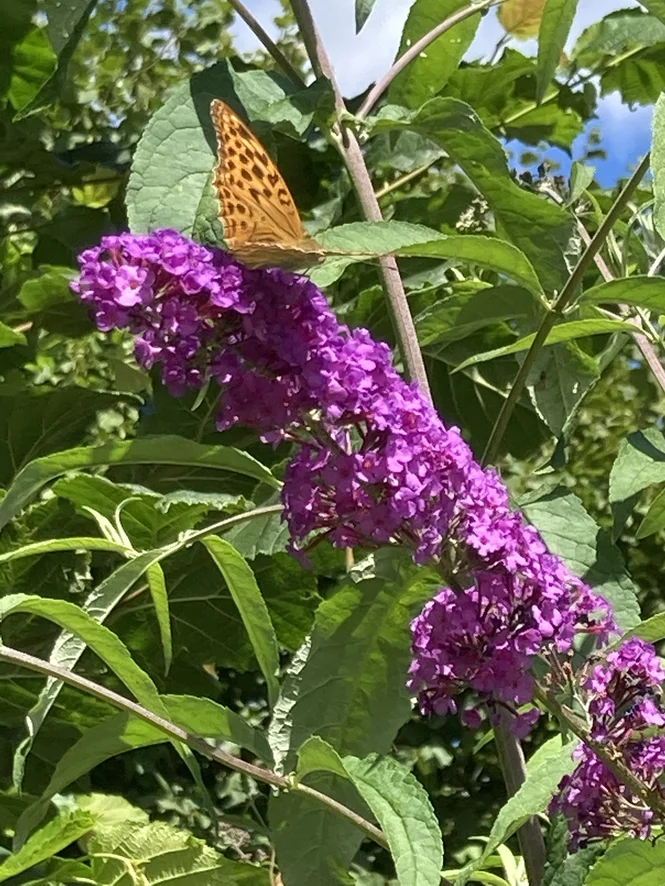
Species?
Argynnis paphia
